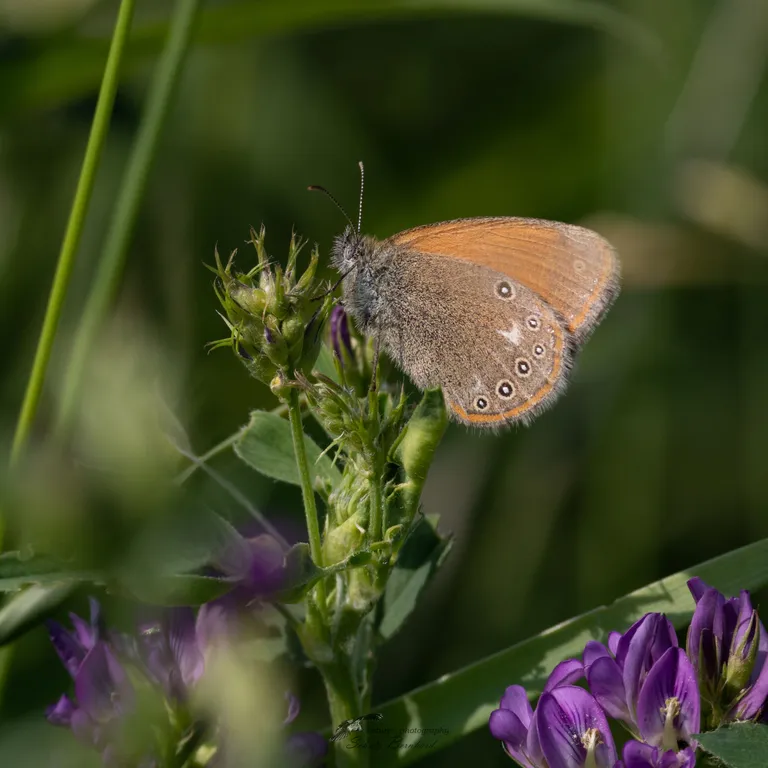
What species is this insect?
Coenonympha glycerion (also Coenonympha iphis)
